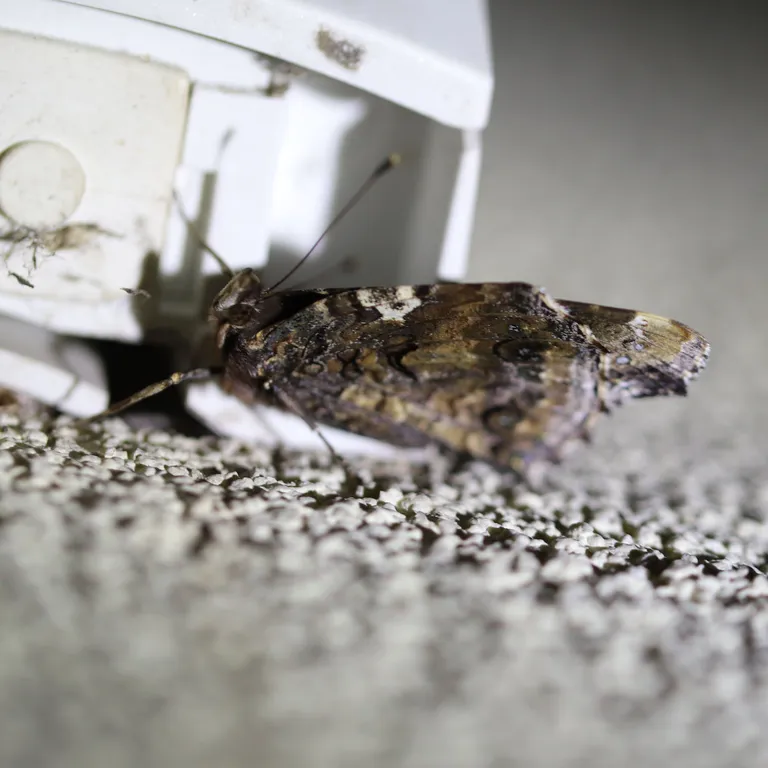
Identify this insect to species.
Vanessa atalanta
